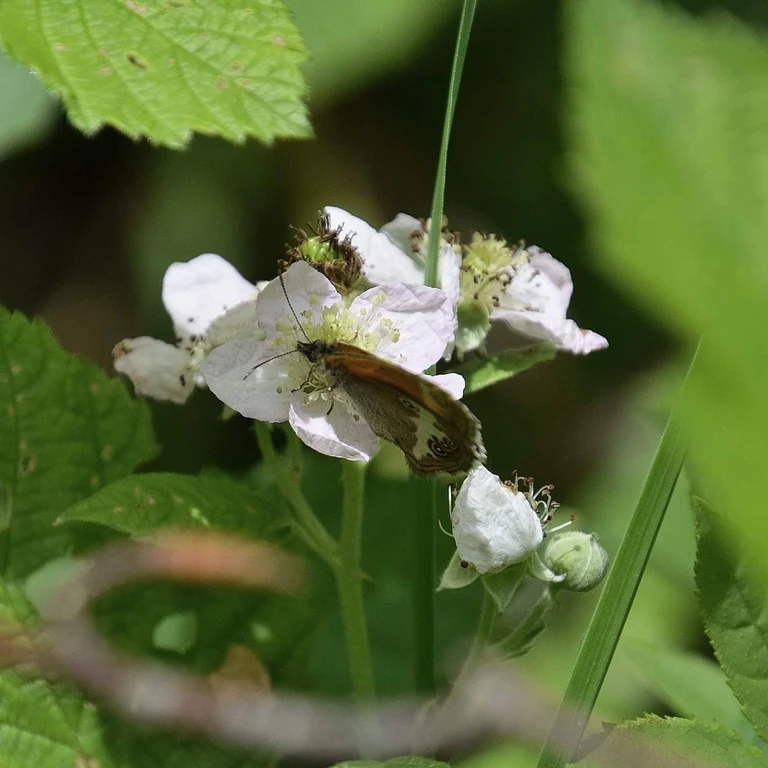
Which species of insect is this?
Coenonympha arcania
